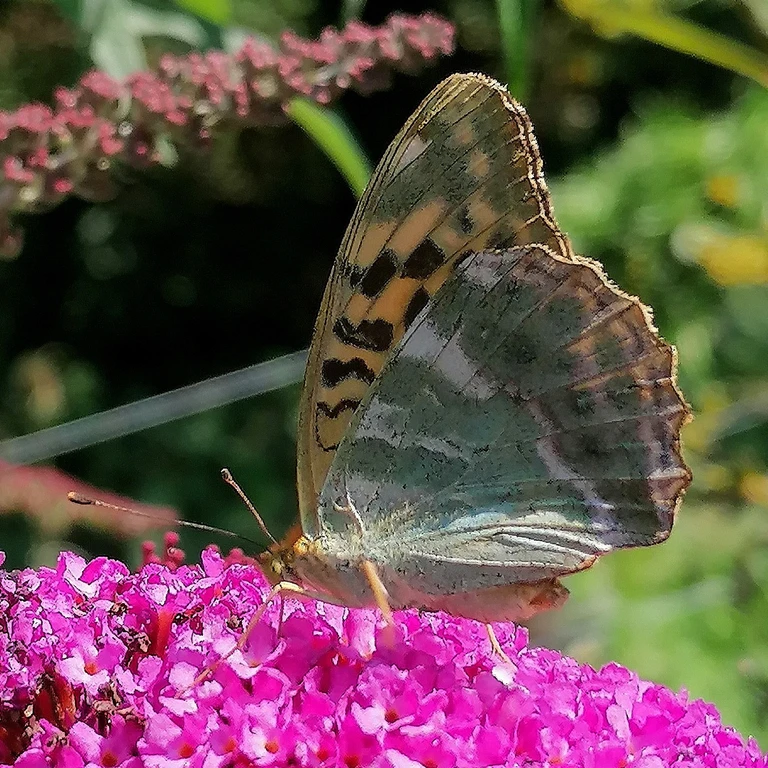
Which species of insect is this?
Argynnis paphia
